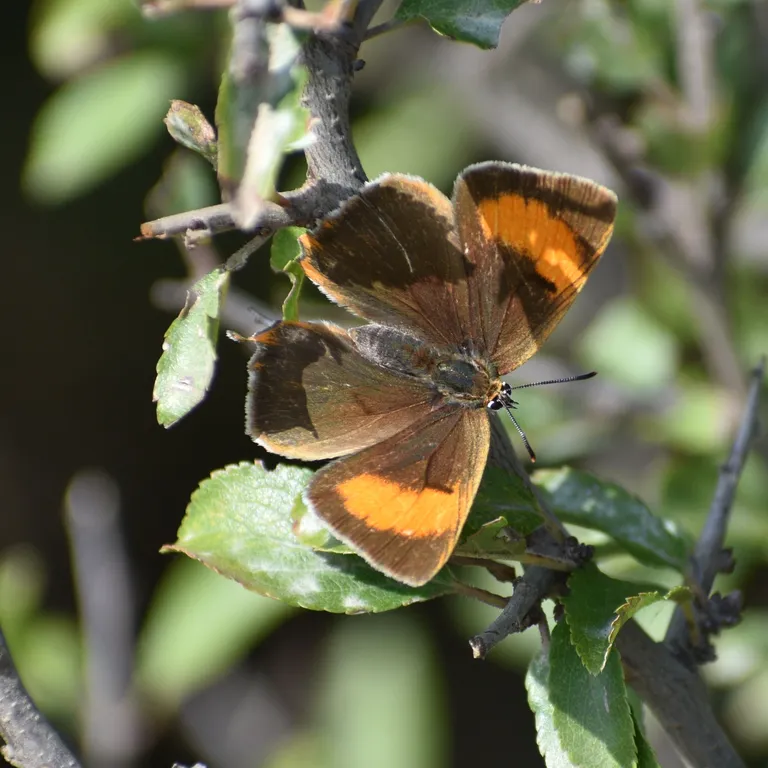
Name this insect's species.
Thecla betulae
